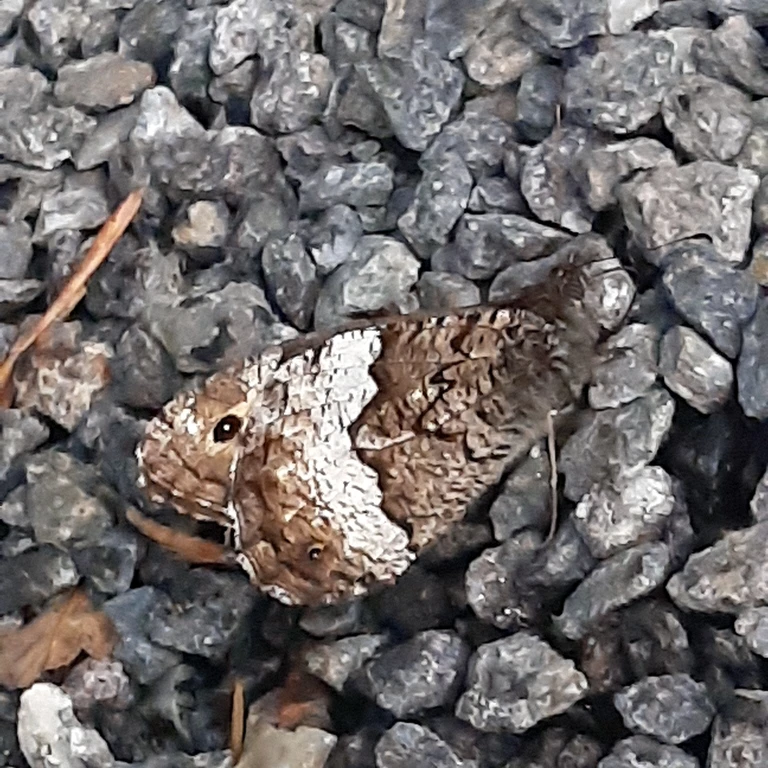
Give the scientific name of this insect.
Hipparchia fagi
